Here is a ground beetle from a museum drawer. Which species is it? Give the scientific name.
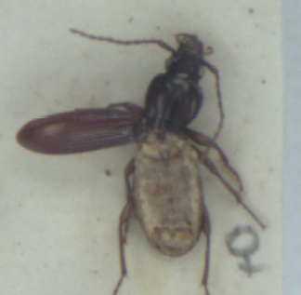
Stomis pumicatus
